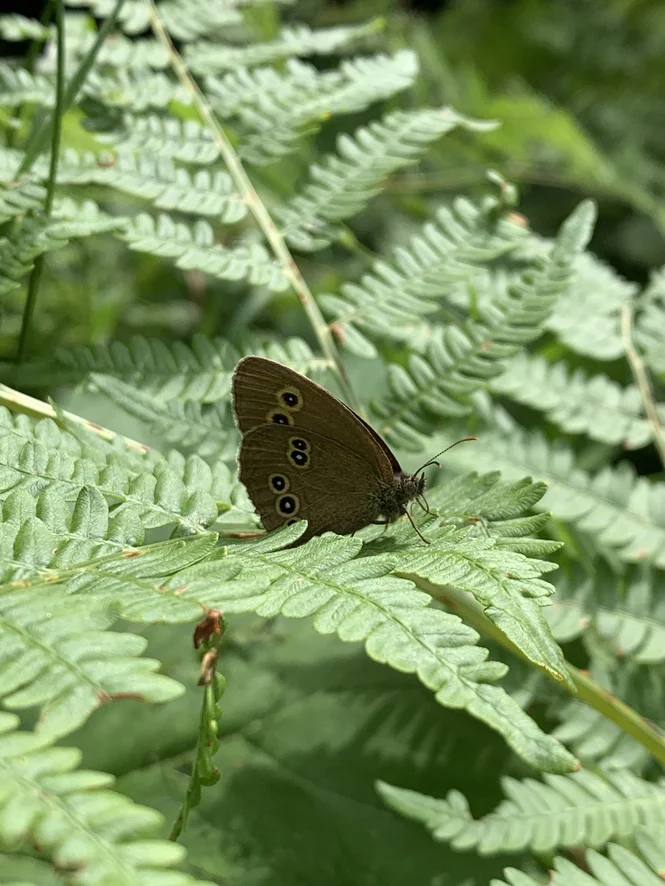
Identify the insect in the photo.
Aphantopus hyperantus
